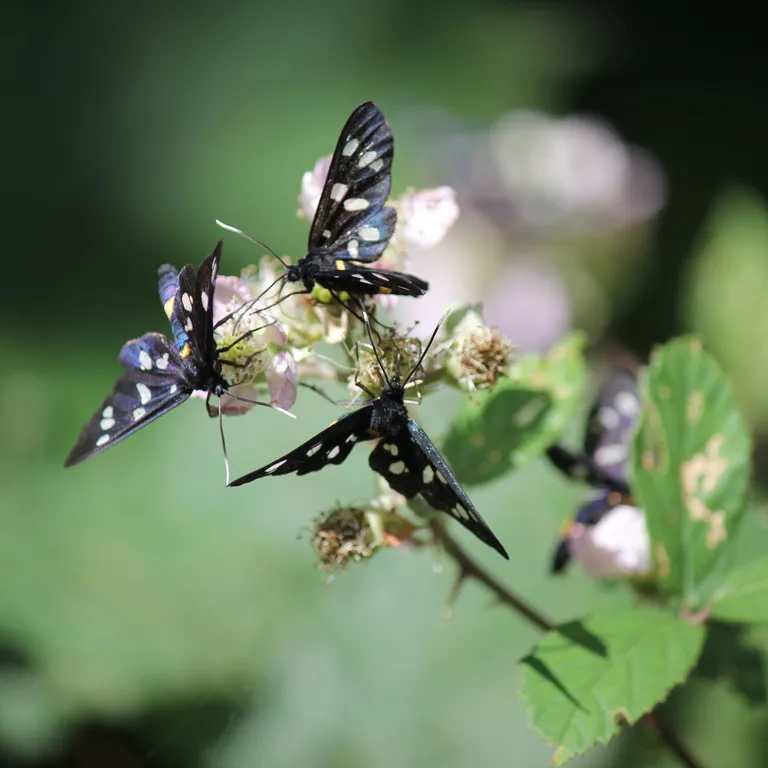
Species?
Amata phegea
